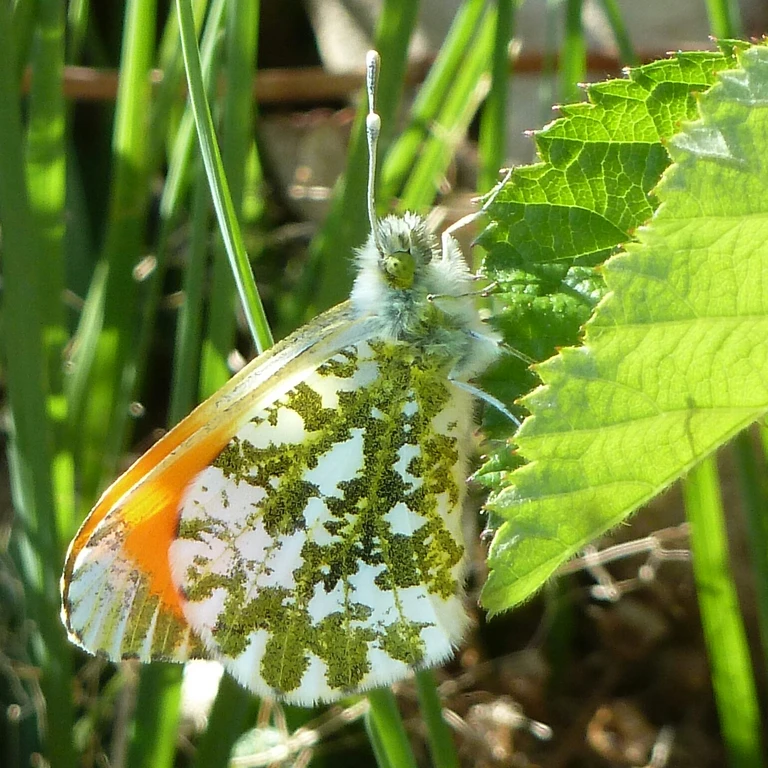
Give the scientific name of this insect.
Anthocharis cardamines
